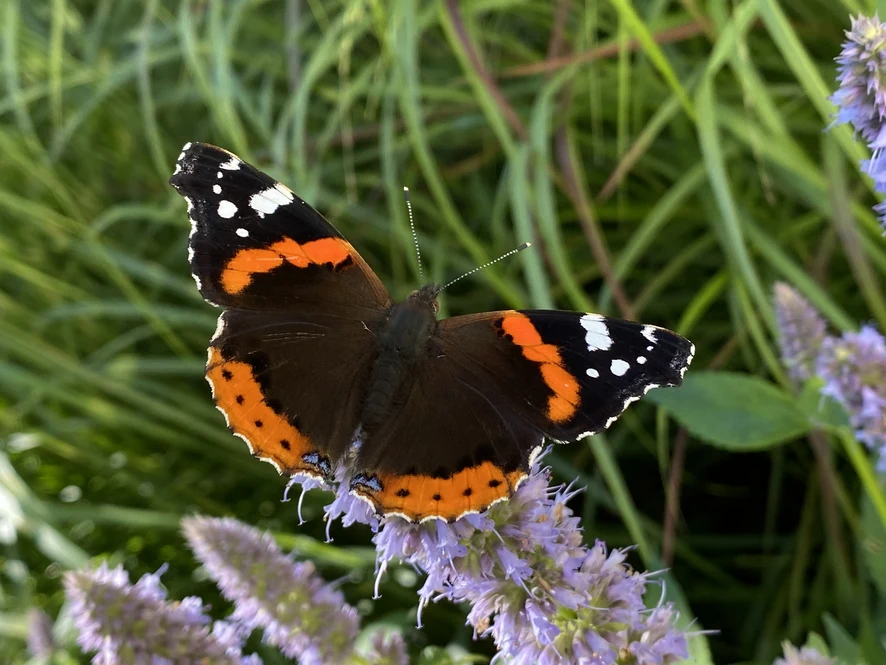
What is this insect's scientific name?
Vanessa atalanta
